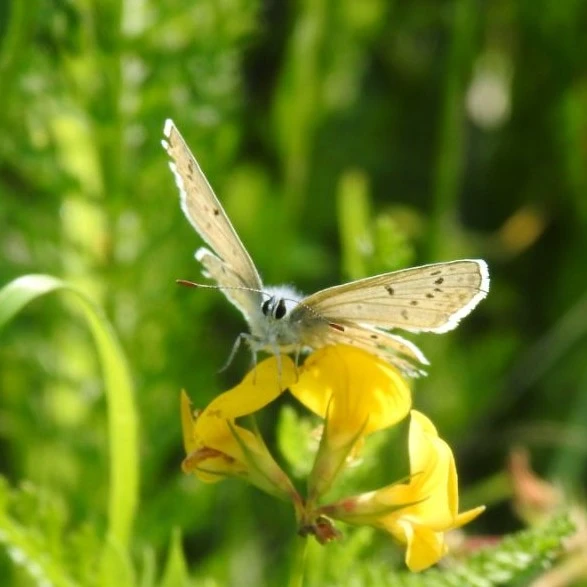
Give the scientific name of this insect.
Polyommatus icarus
